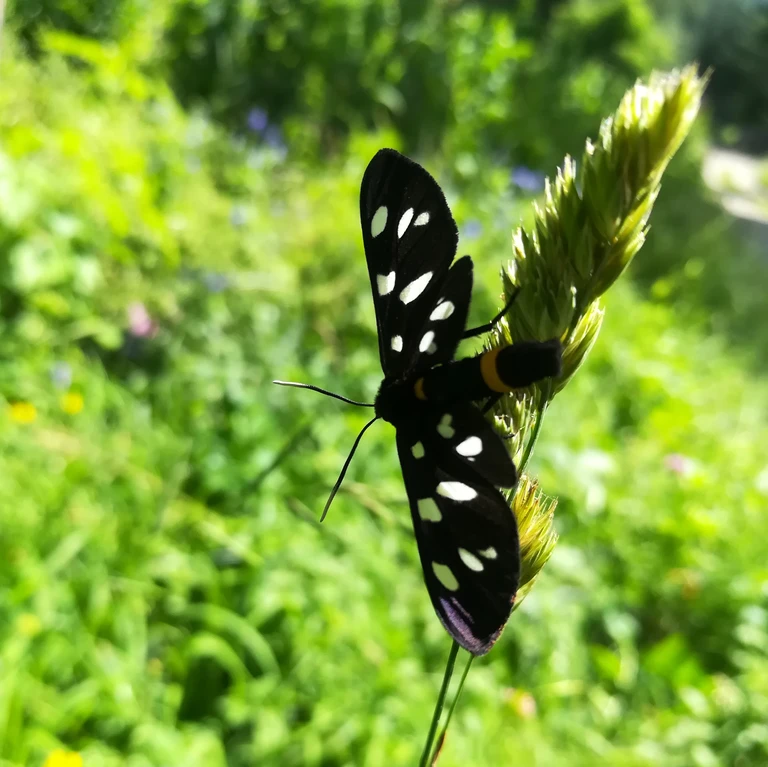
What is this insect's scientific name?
Amata phegea
